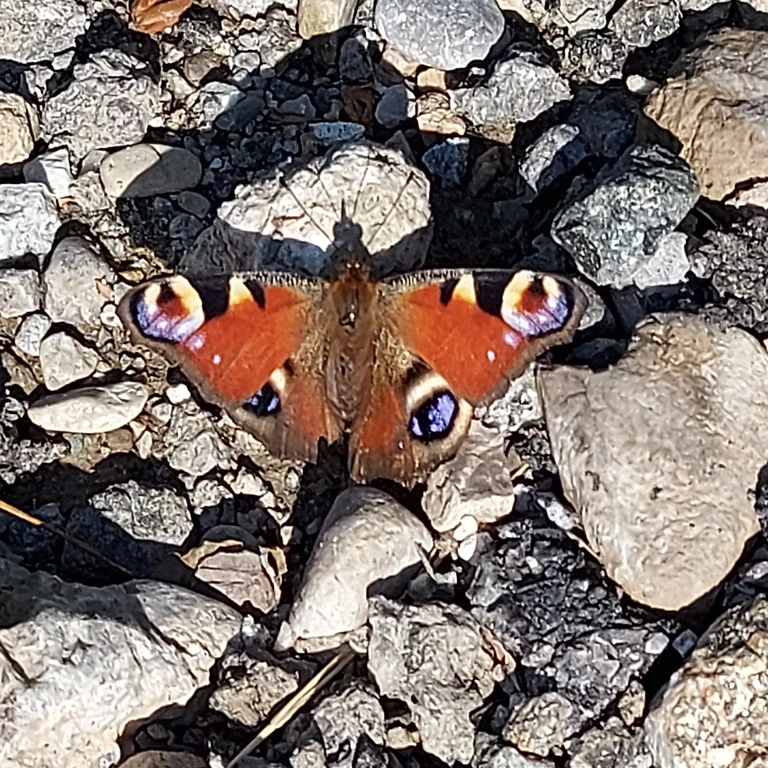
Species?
Aglais io
